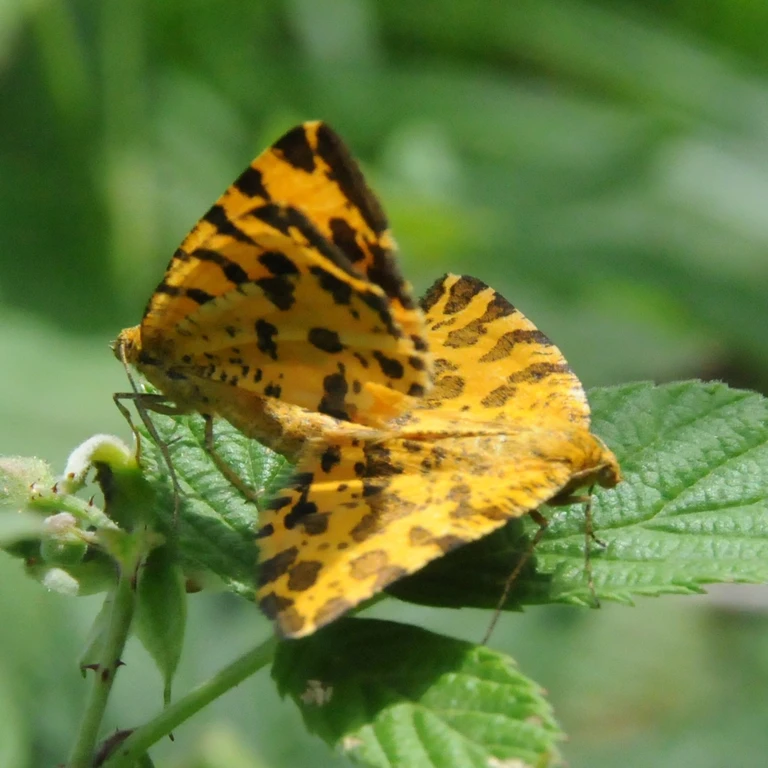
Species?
Pseudopanthera macularia
